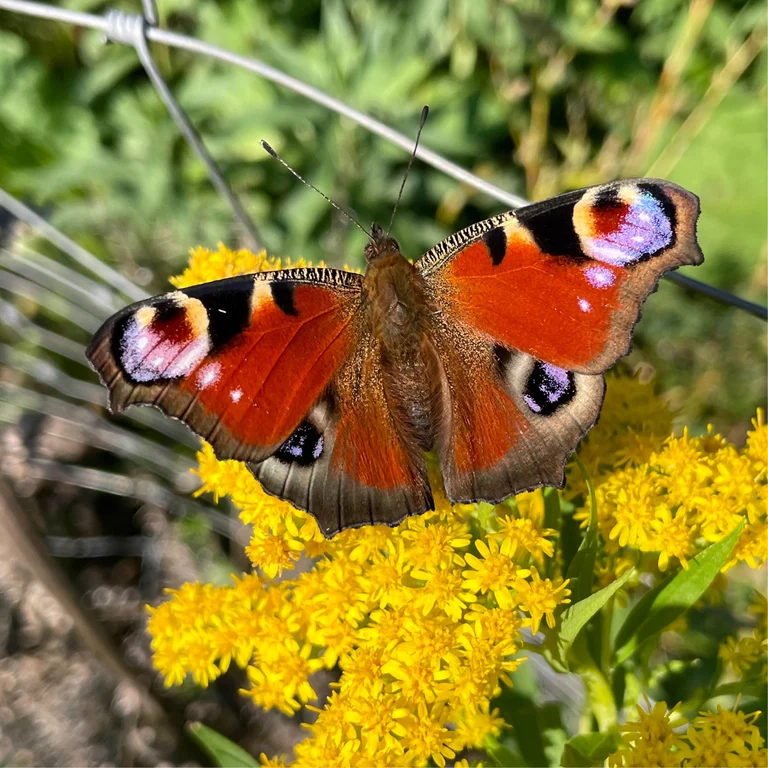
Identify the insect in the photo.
Aglais io
